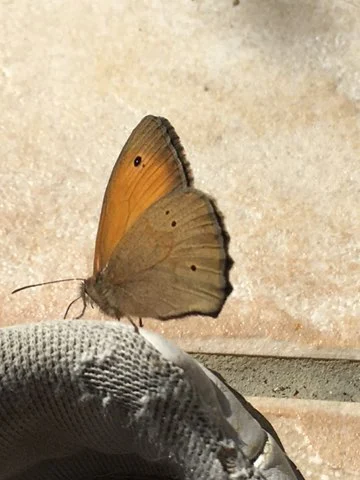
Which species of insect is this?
Maniola jurtina
